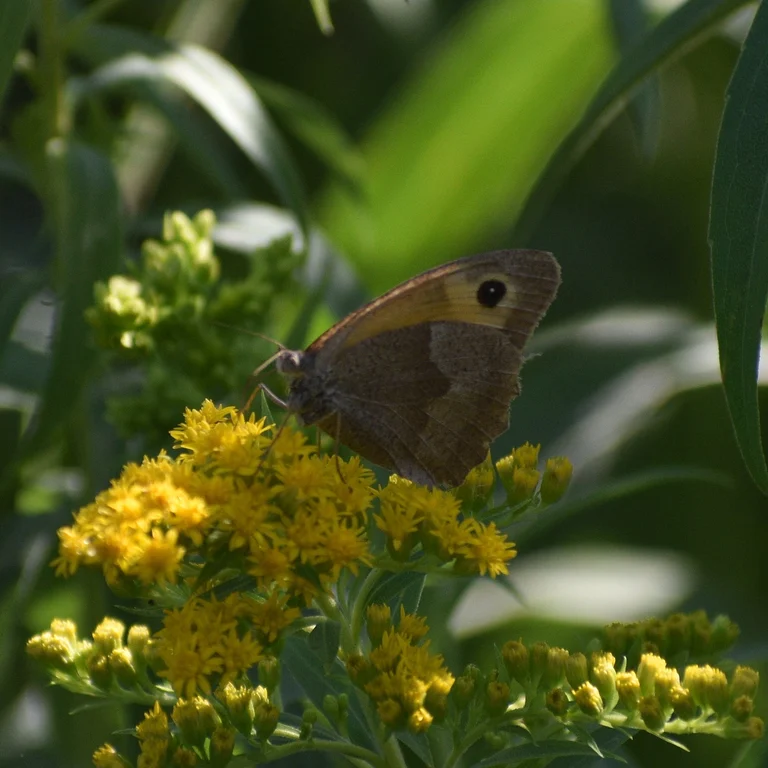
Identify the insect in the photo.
Maniola jurtina
